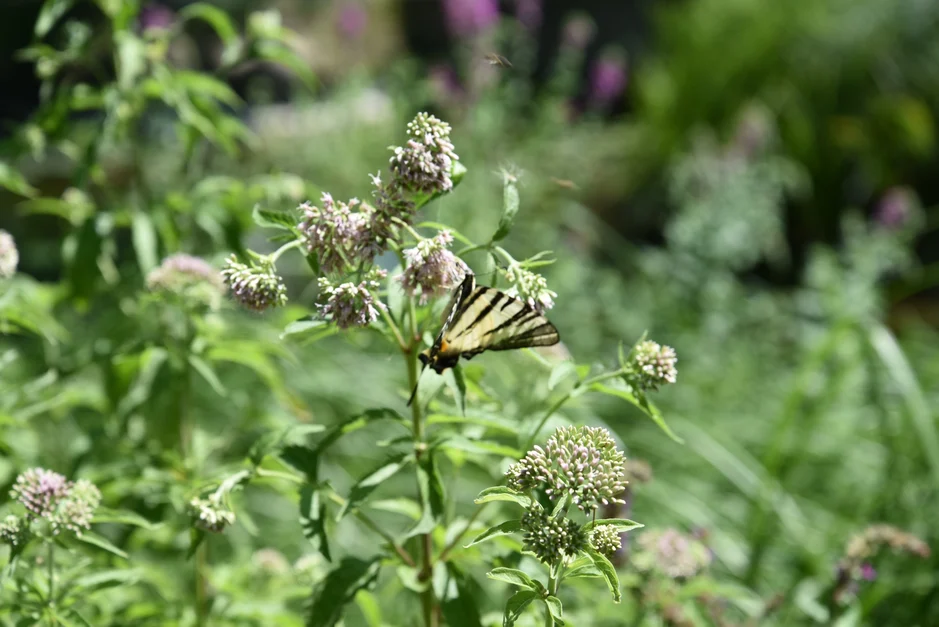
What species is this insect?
Iphiclides podalirius
